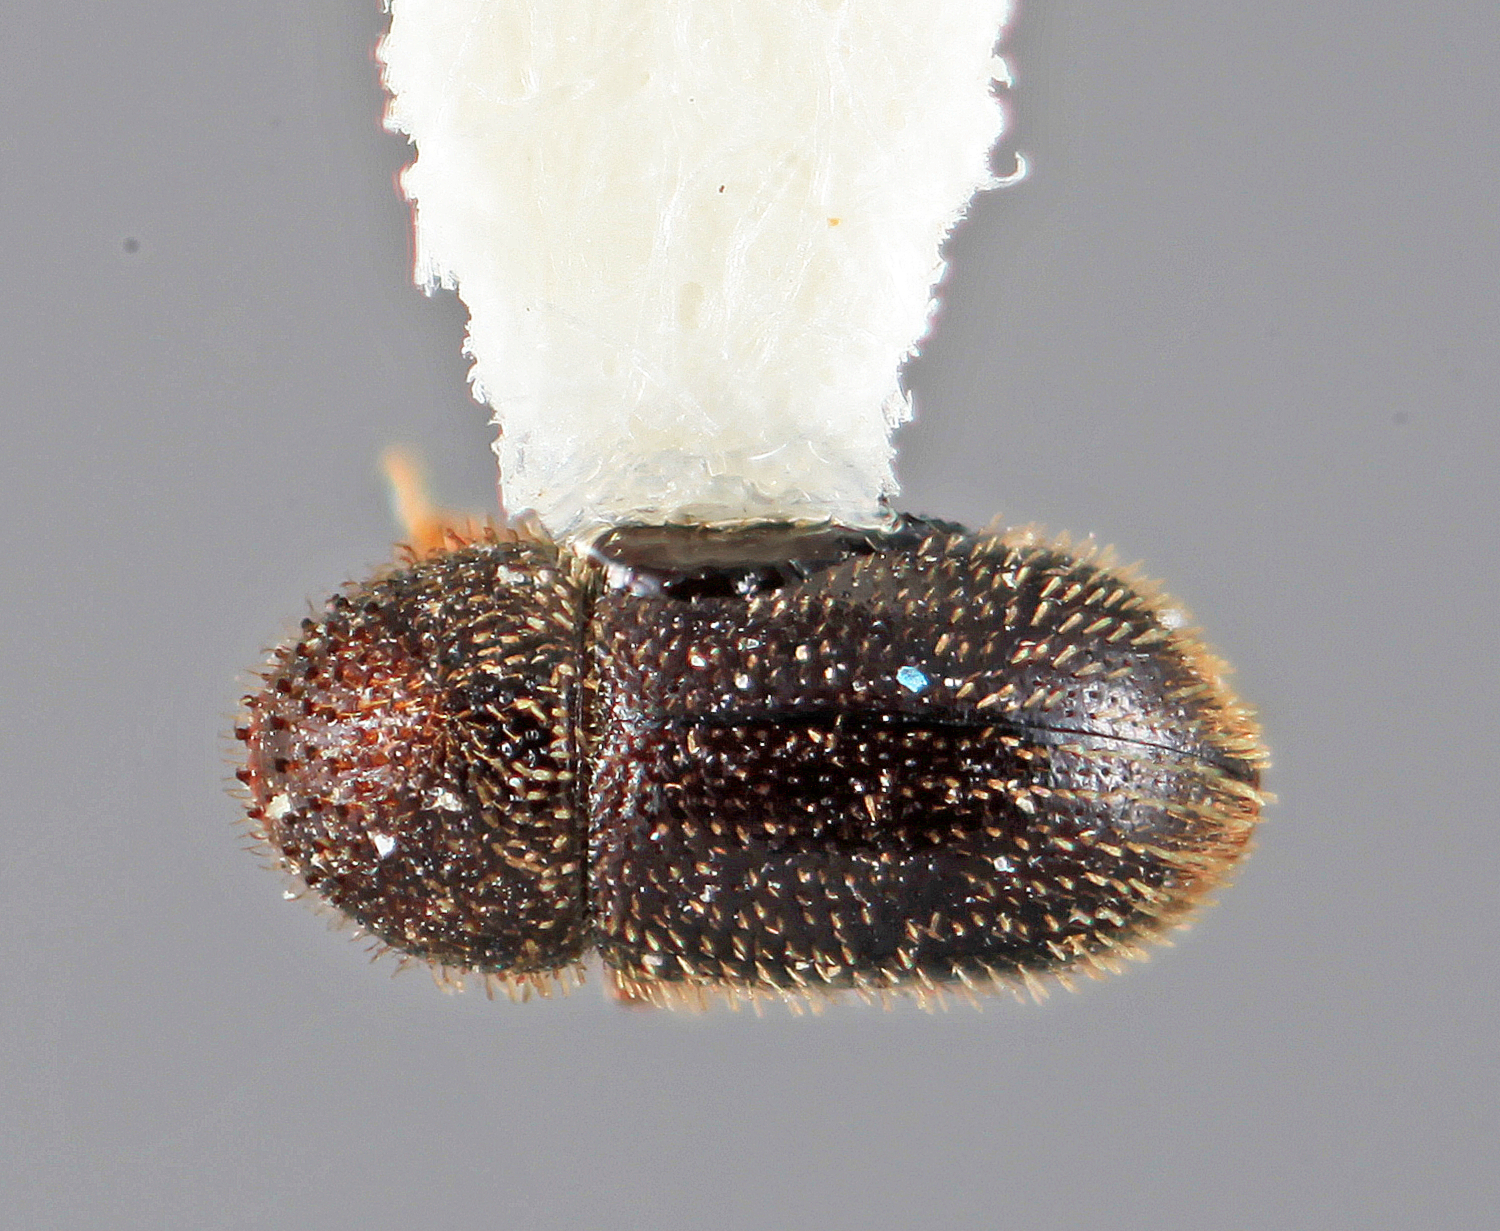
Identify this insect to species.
Hypothenemus parvistriatus
